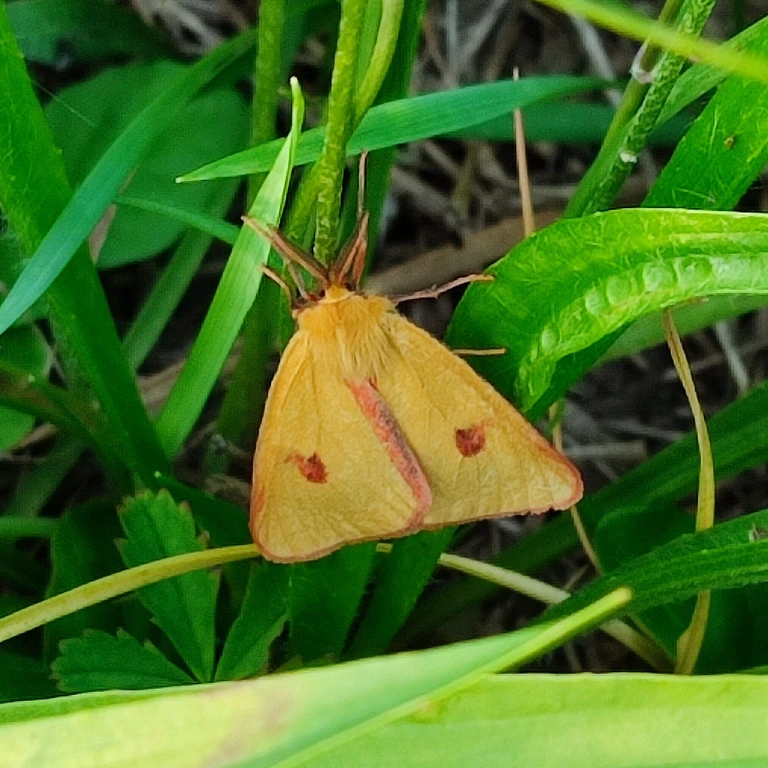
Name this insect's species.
Diacrisia sannio
